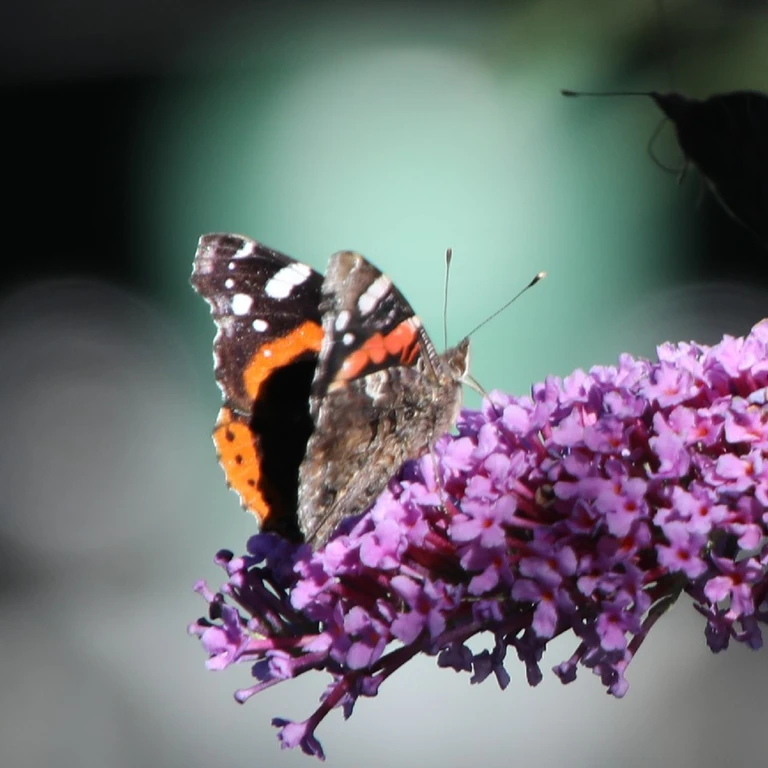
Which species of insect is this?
Vanessa atalanta
